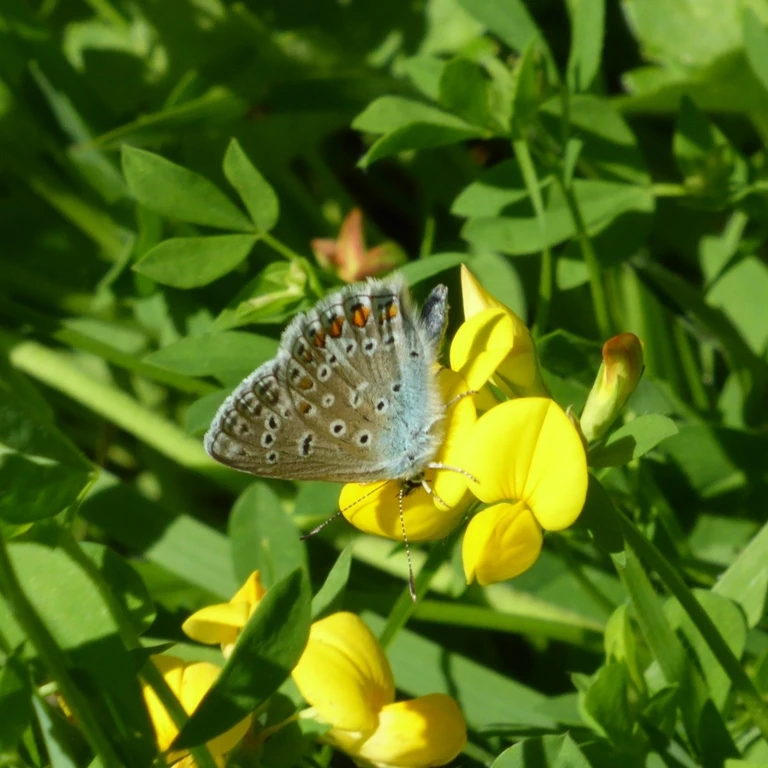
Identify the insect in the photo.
Polyommatus icarus
